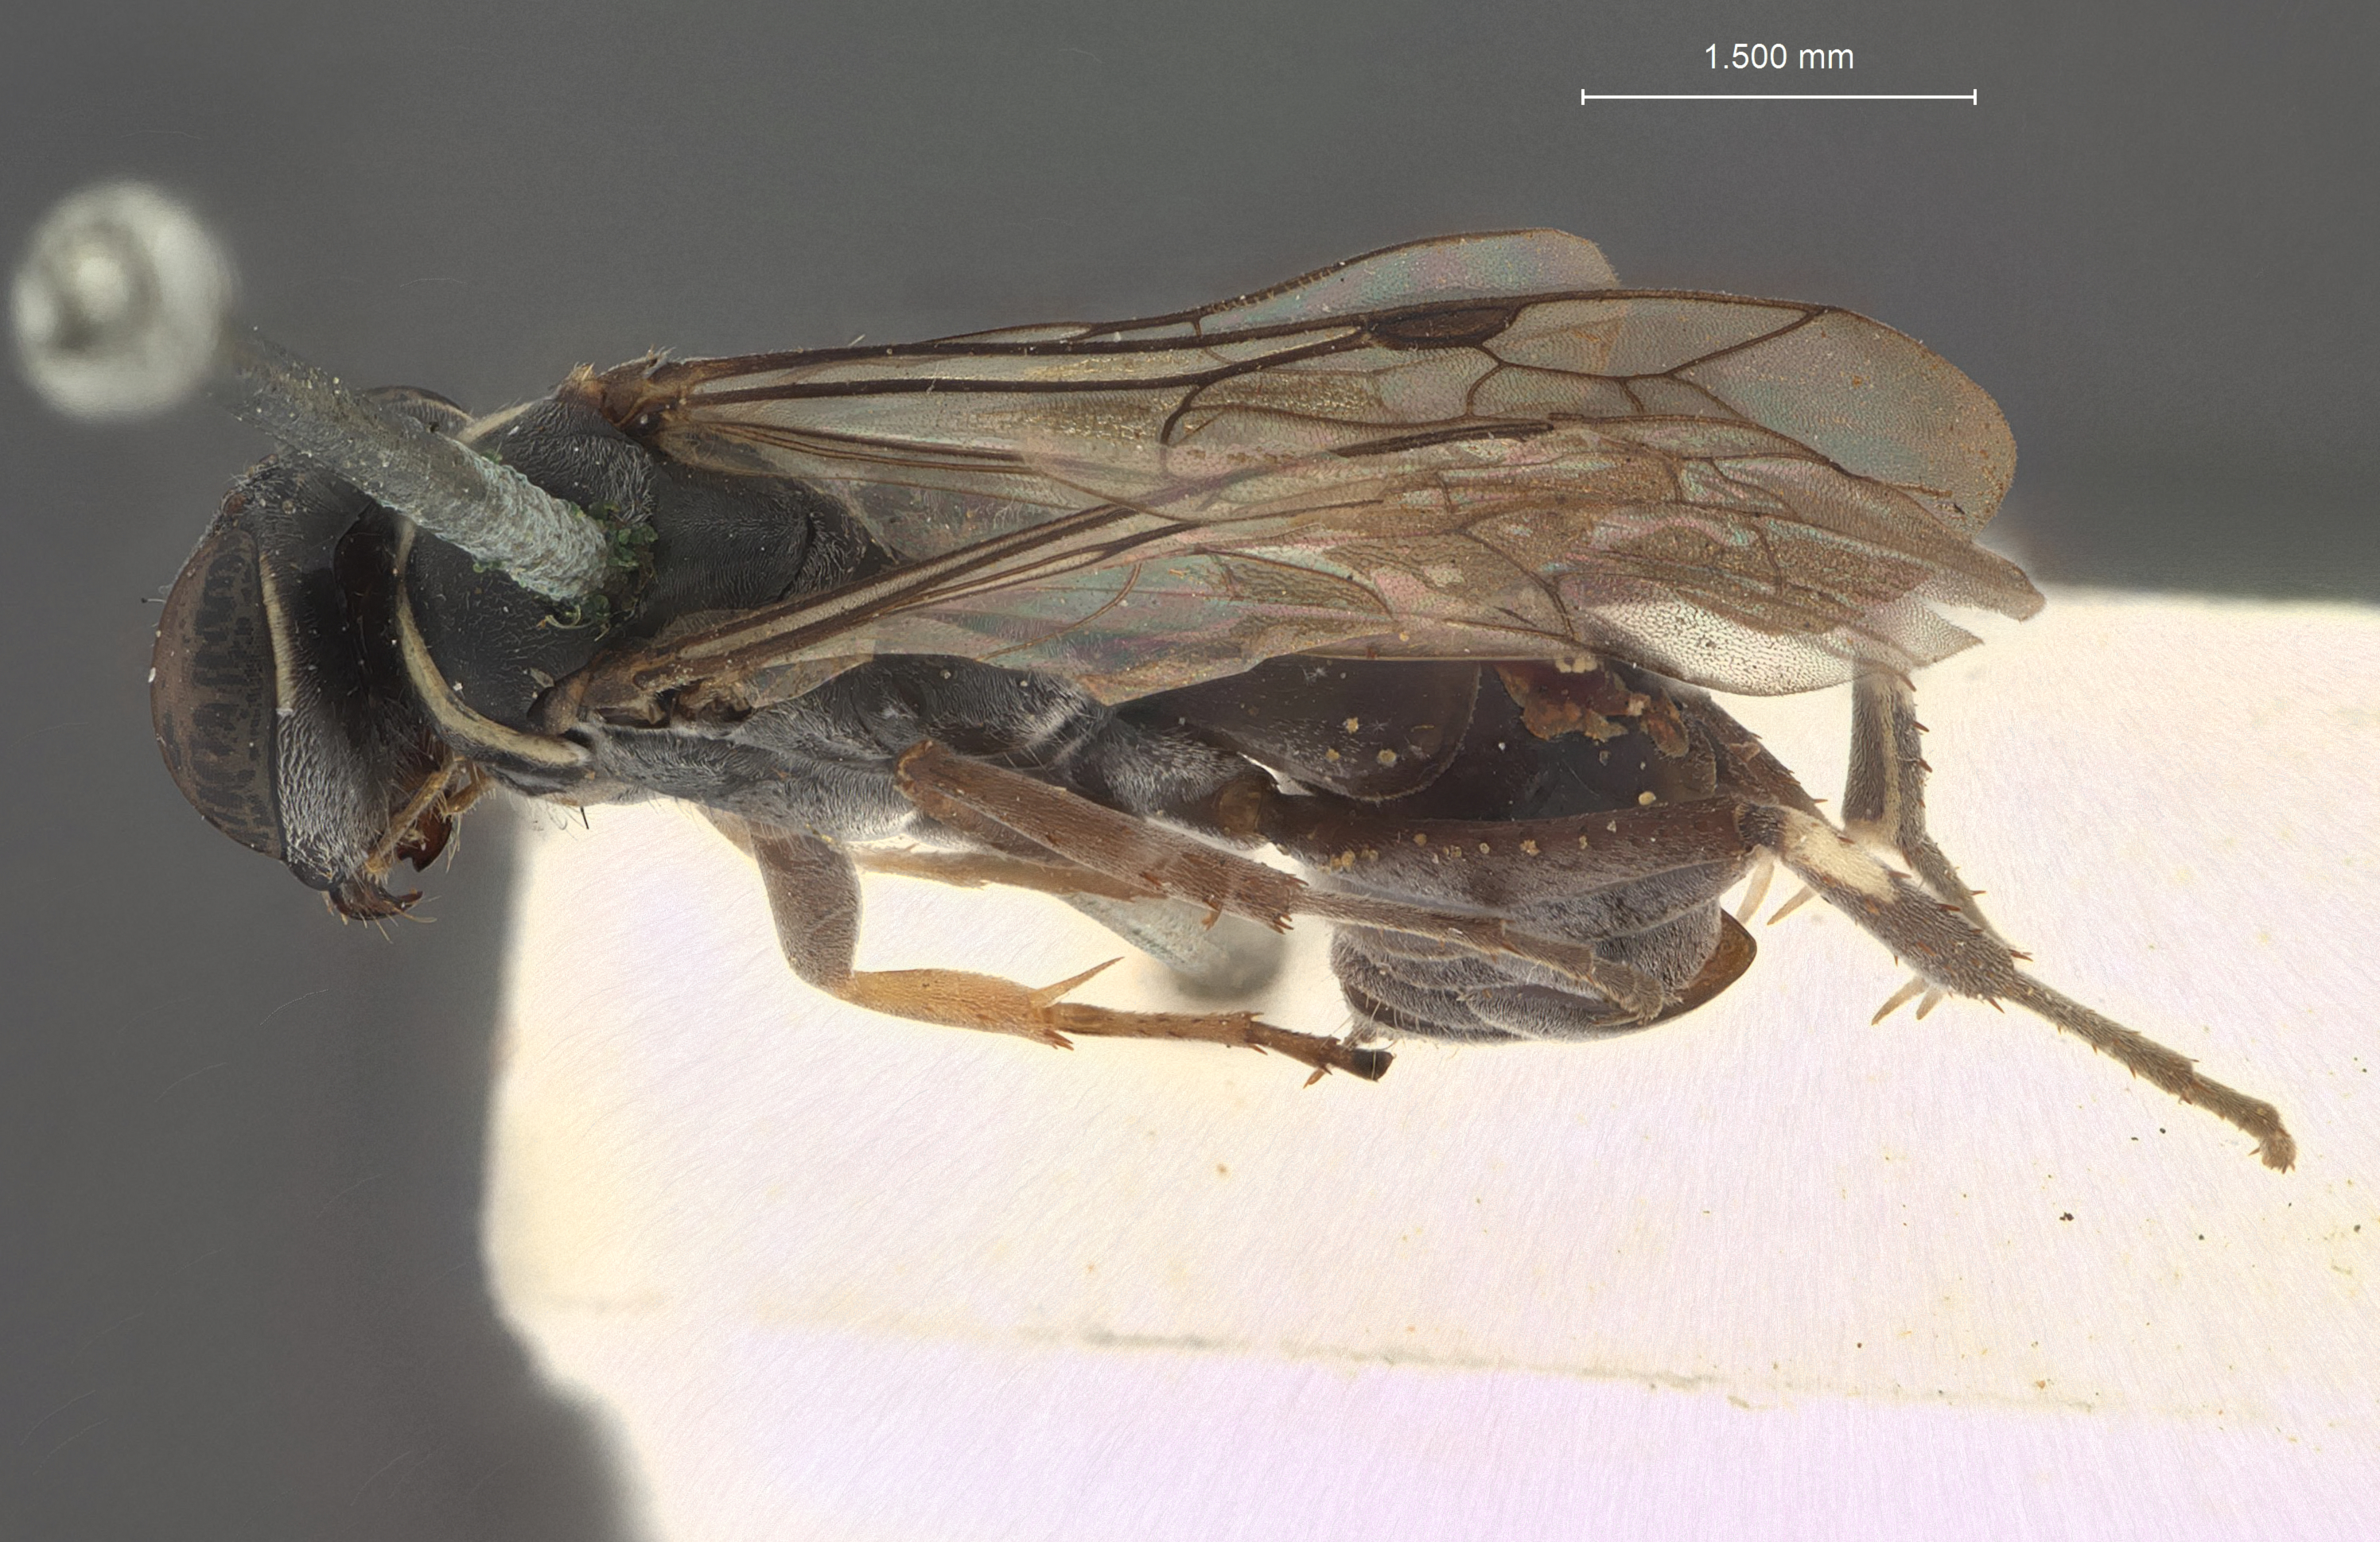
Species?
Gymnochares maculalis
